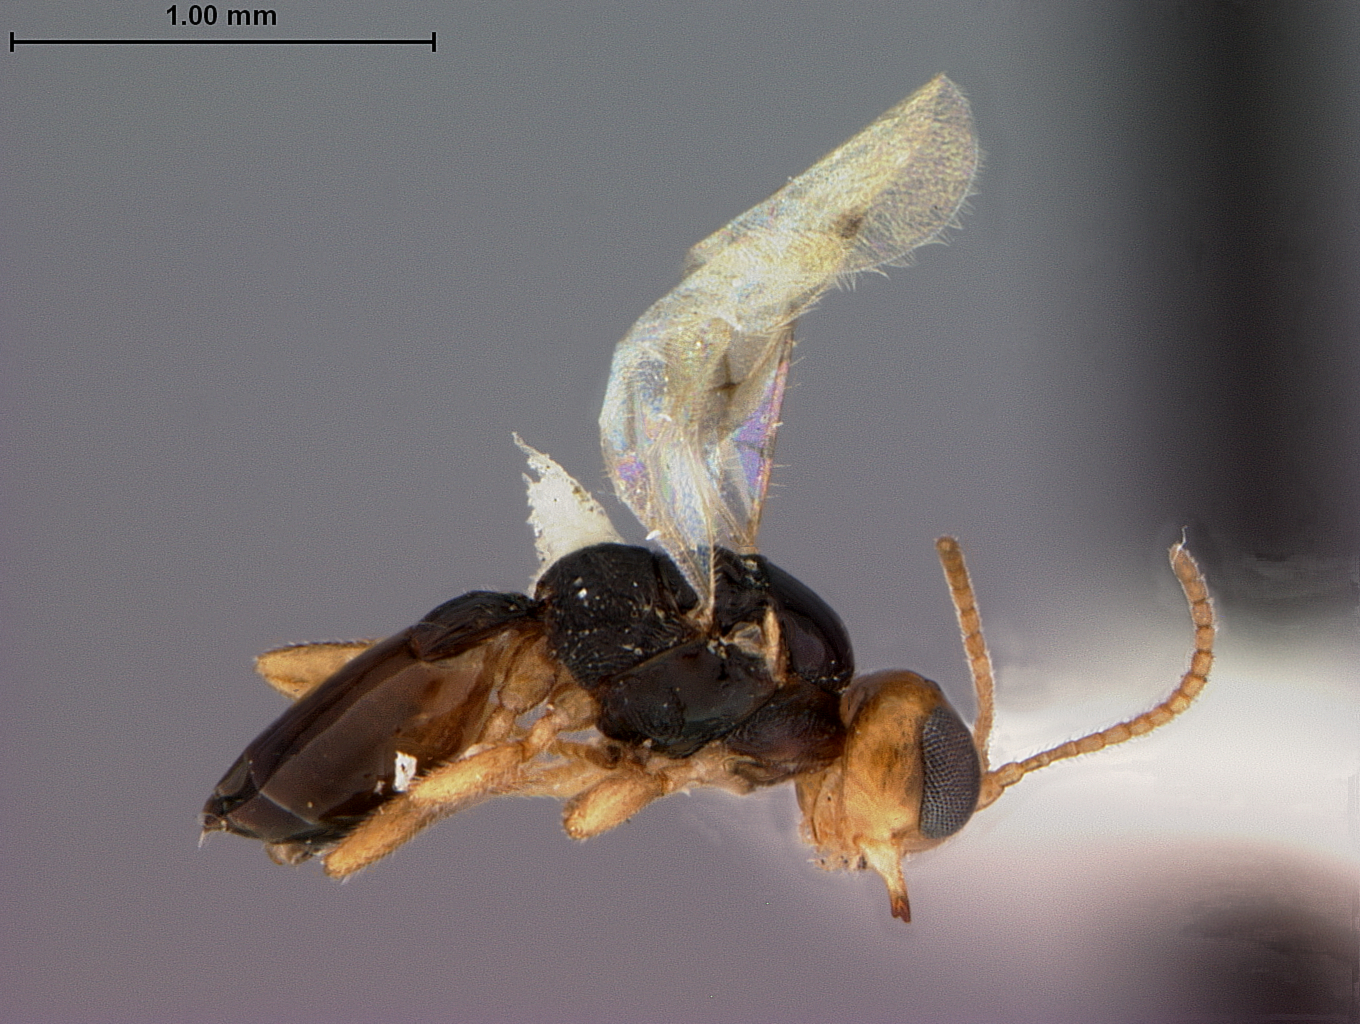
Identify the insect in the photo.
Leiophron pallidipennis
